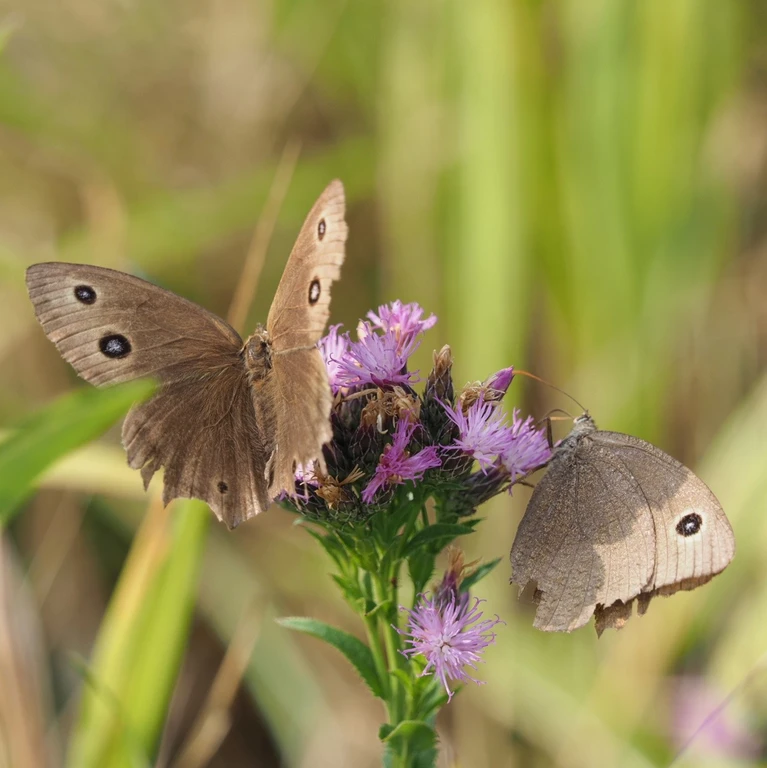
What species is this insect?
Minois dryas
